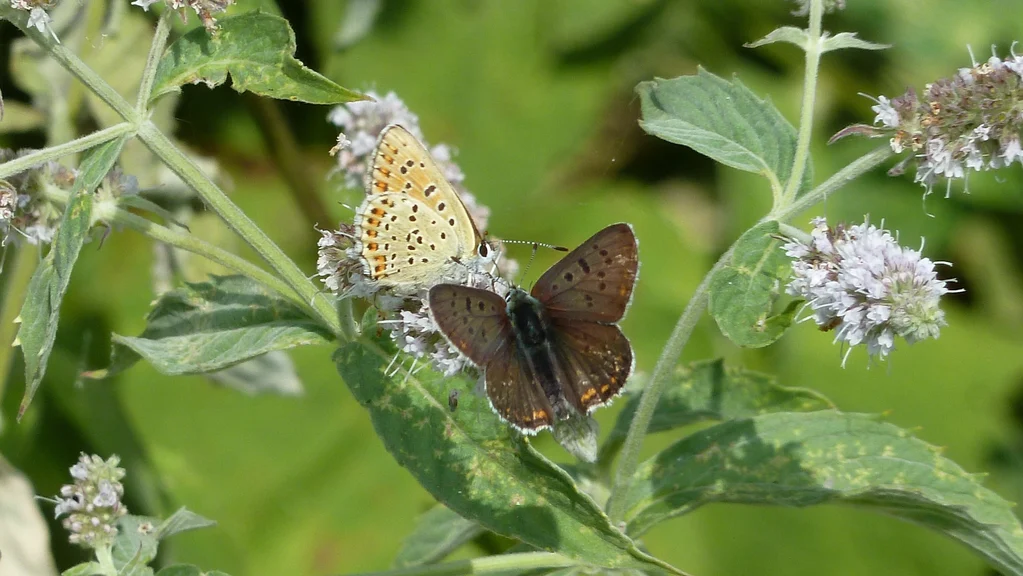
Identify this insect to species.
Lycaena tityrus (also Loweia tityrus)
